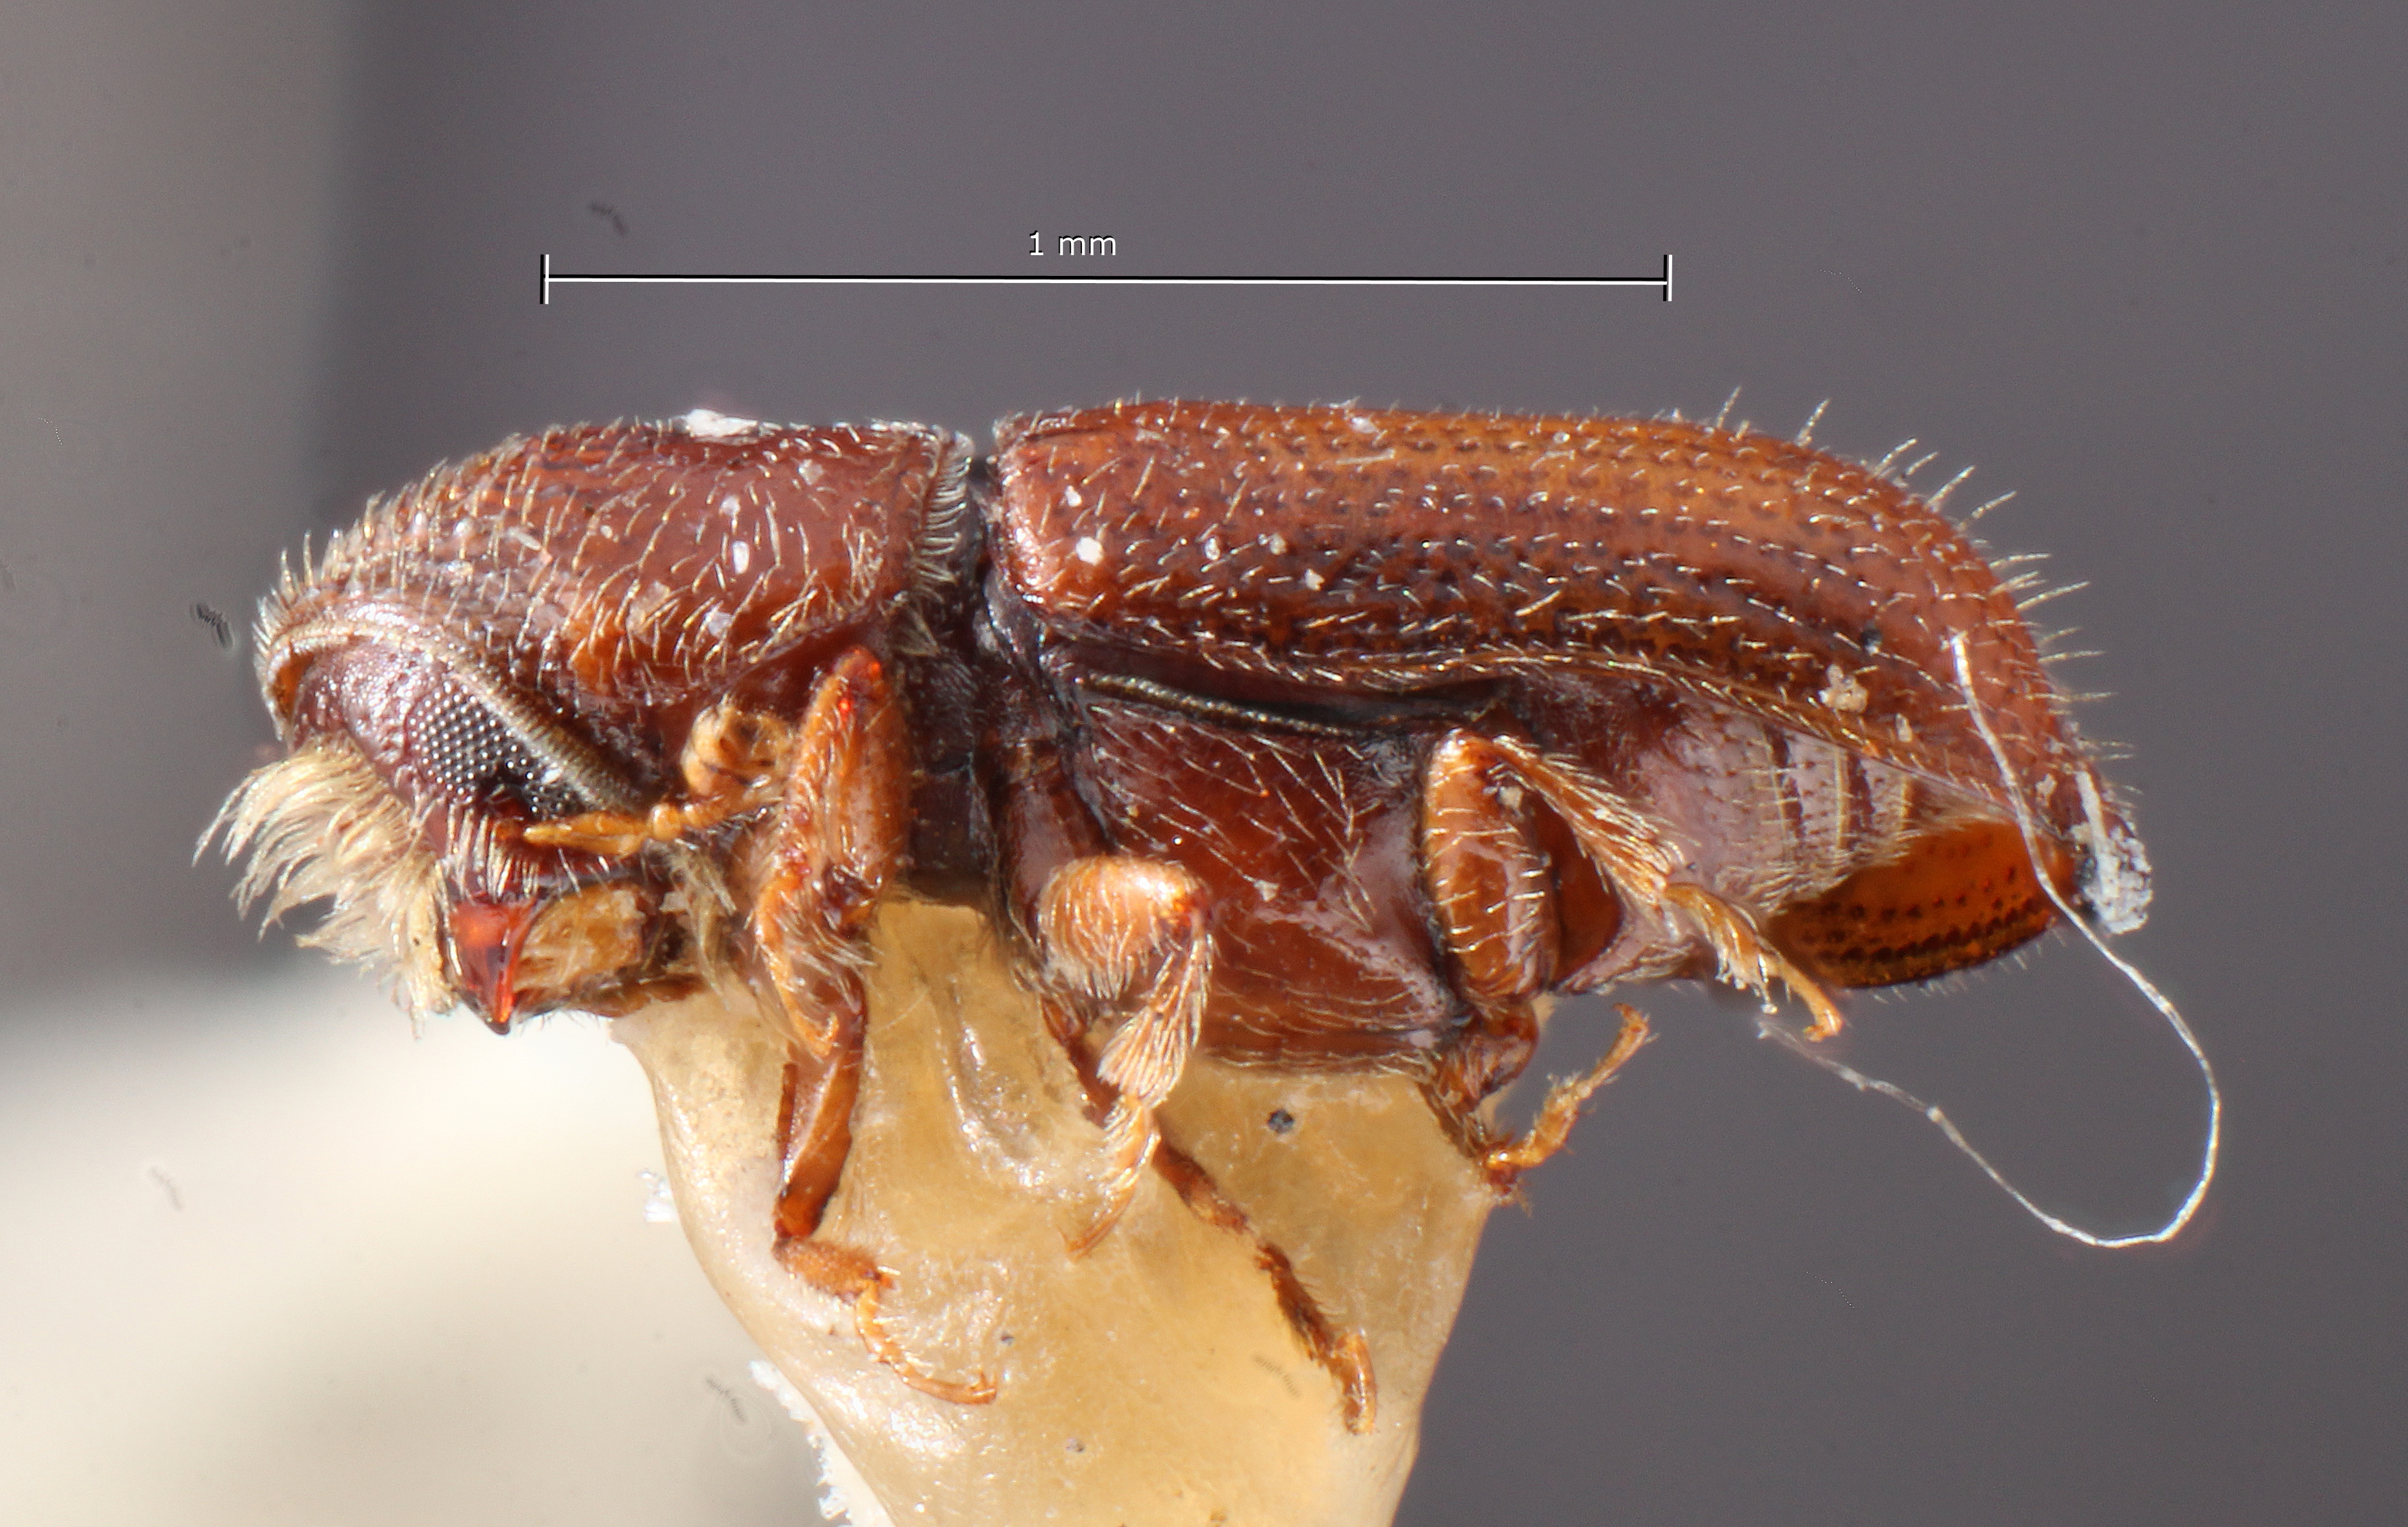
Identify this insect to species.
Pityophthorus perotei
